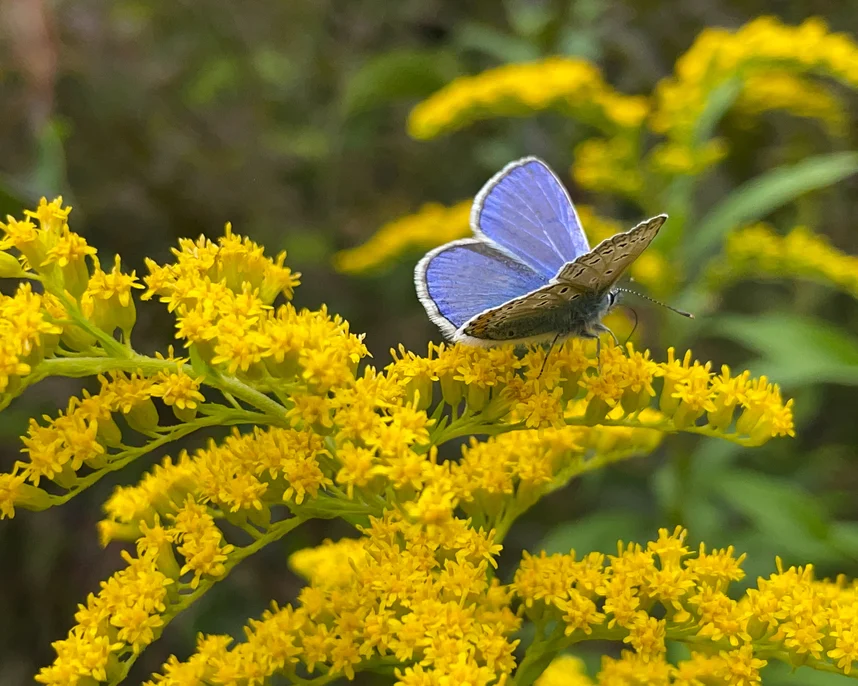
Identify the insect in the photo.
Polyommatus icarus
